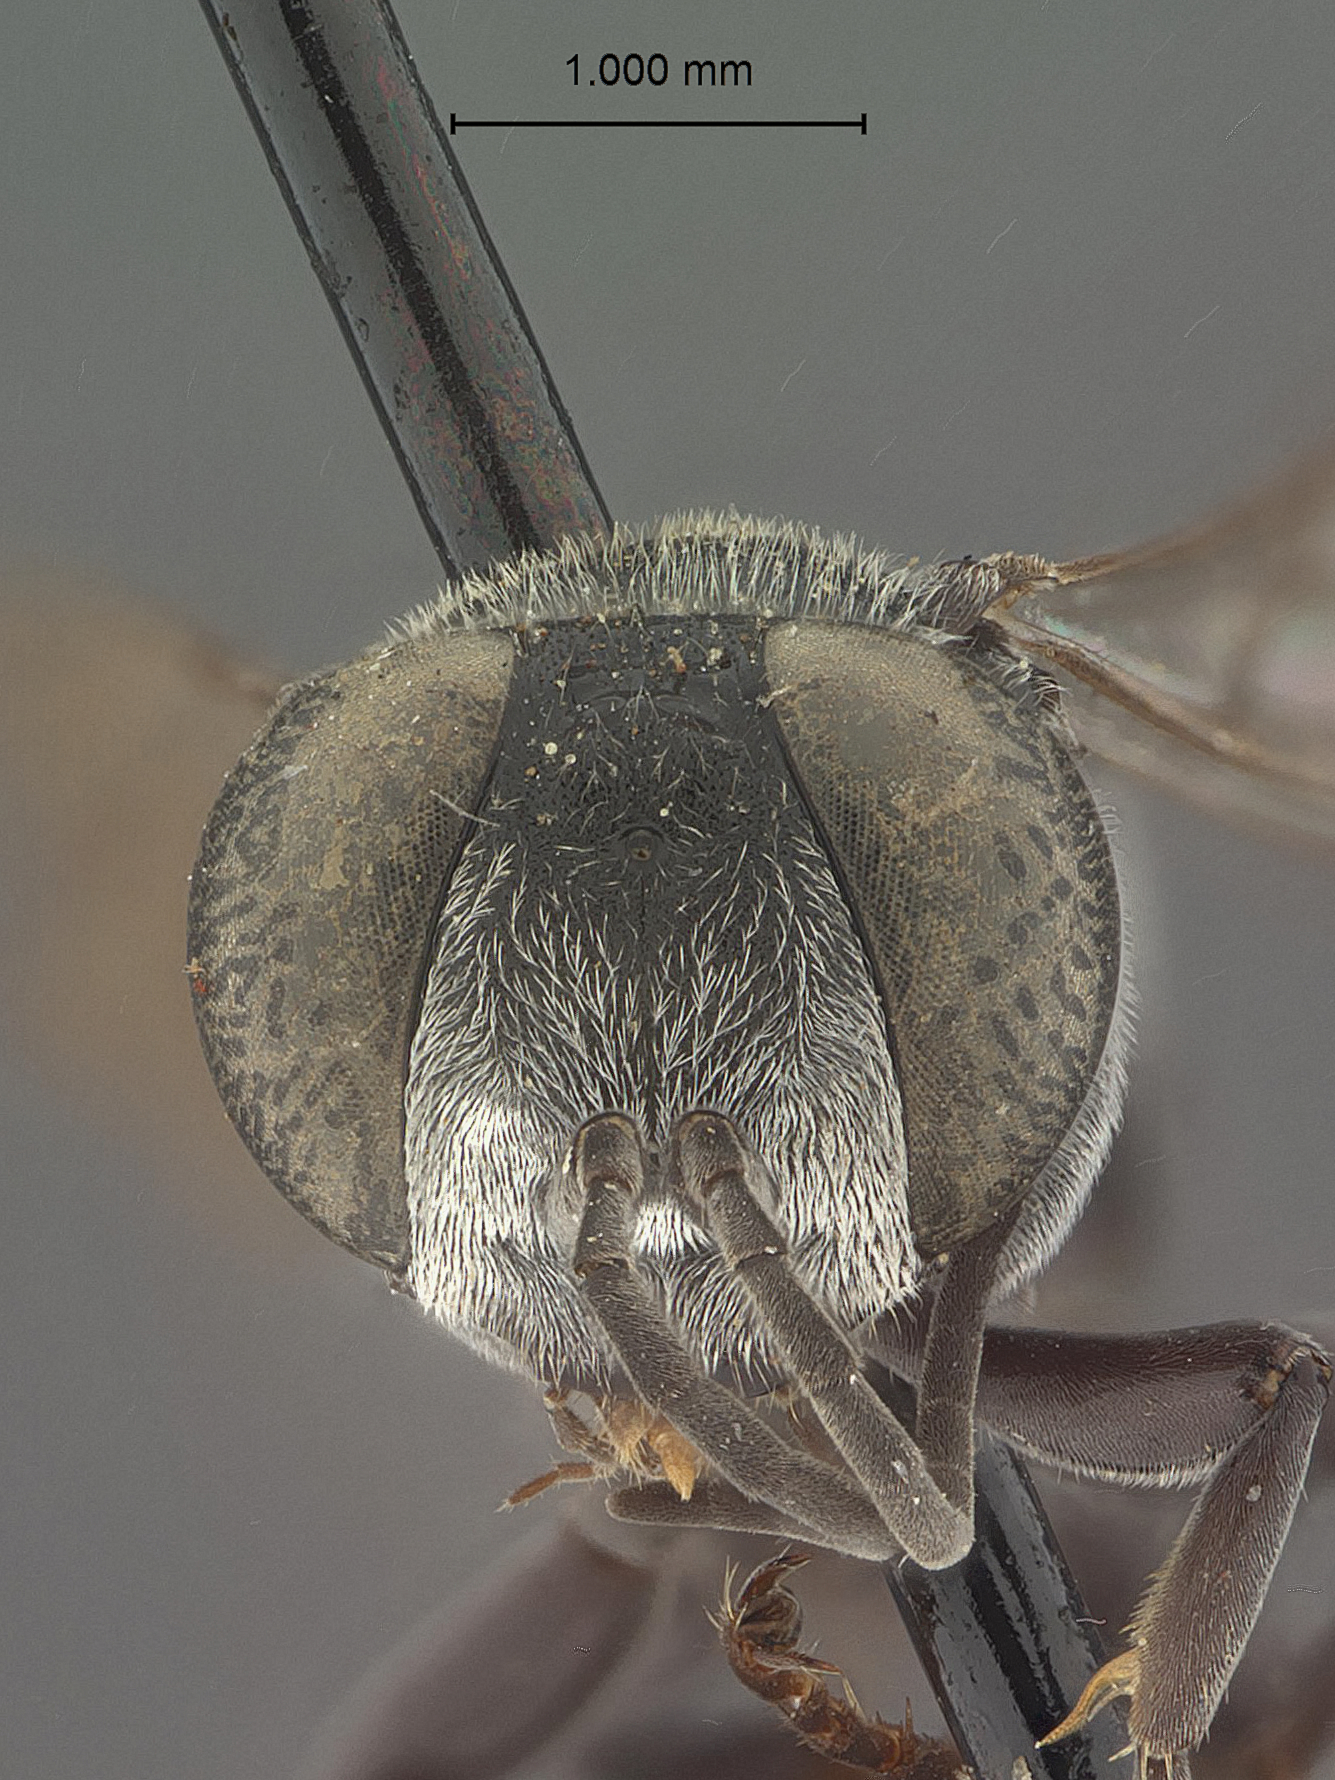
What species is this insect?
Tachysphex similis
